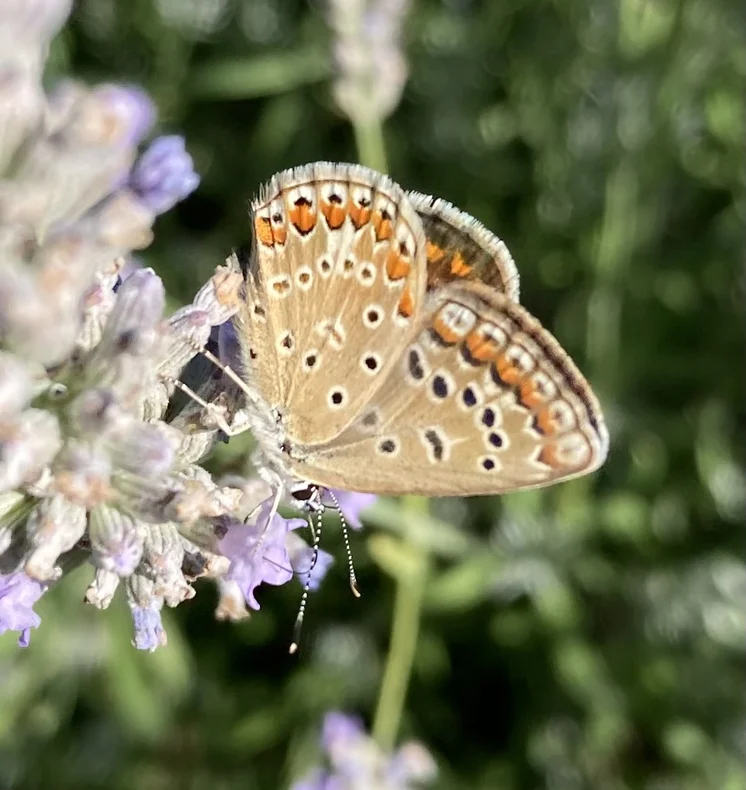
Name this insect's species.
Polyommatus icarus
